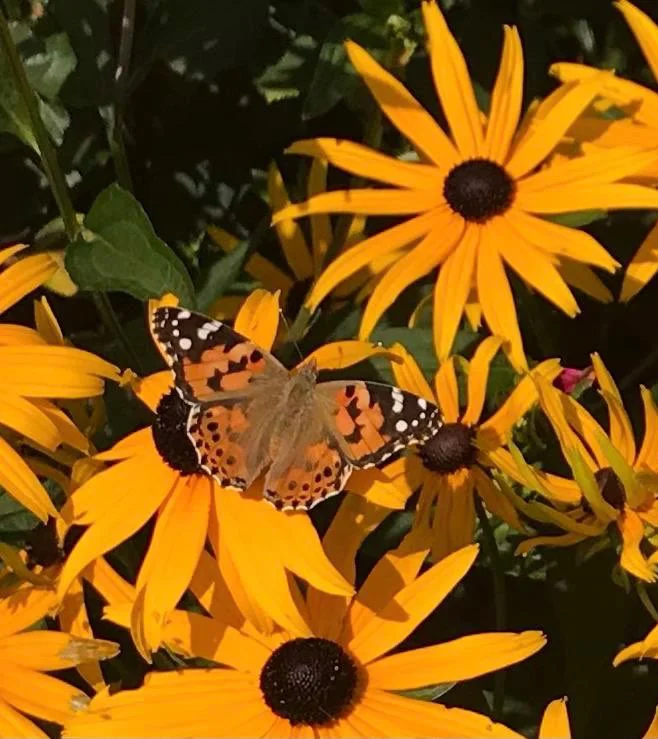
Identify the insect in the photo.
Vanessa cardui
